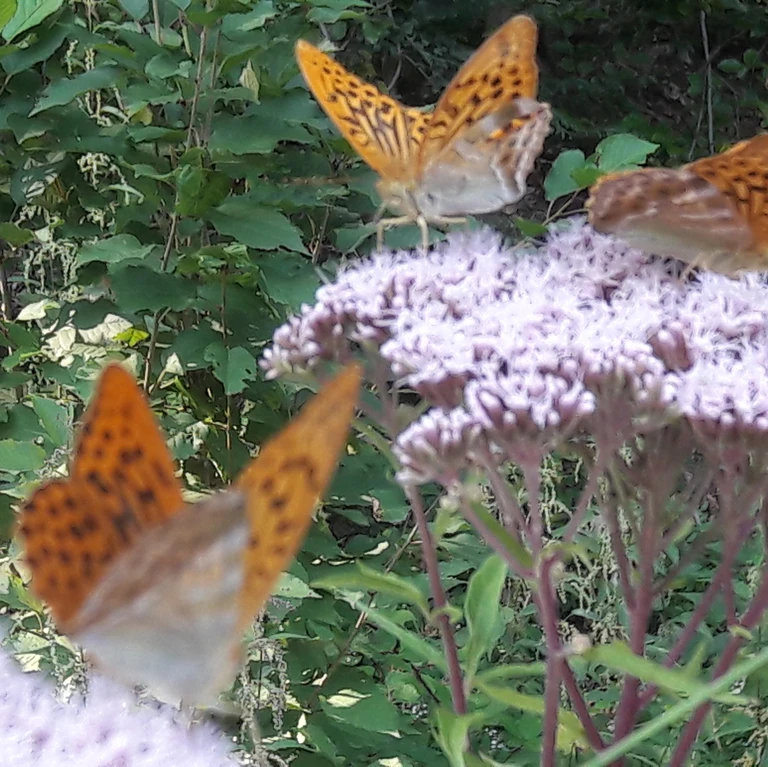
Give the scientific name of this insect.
Argynnis paphia
